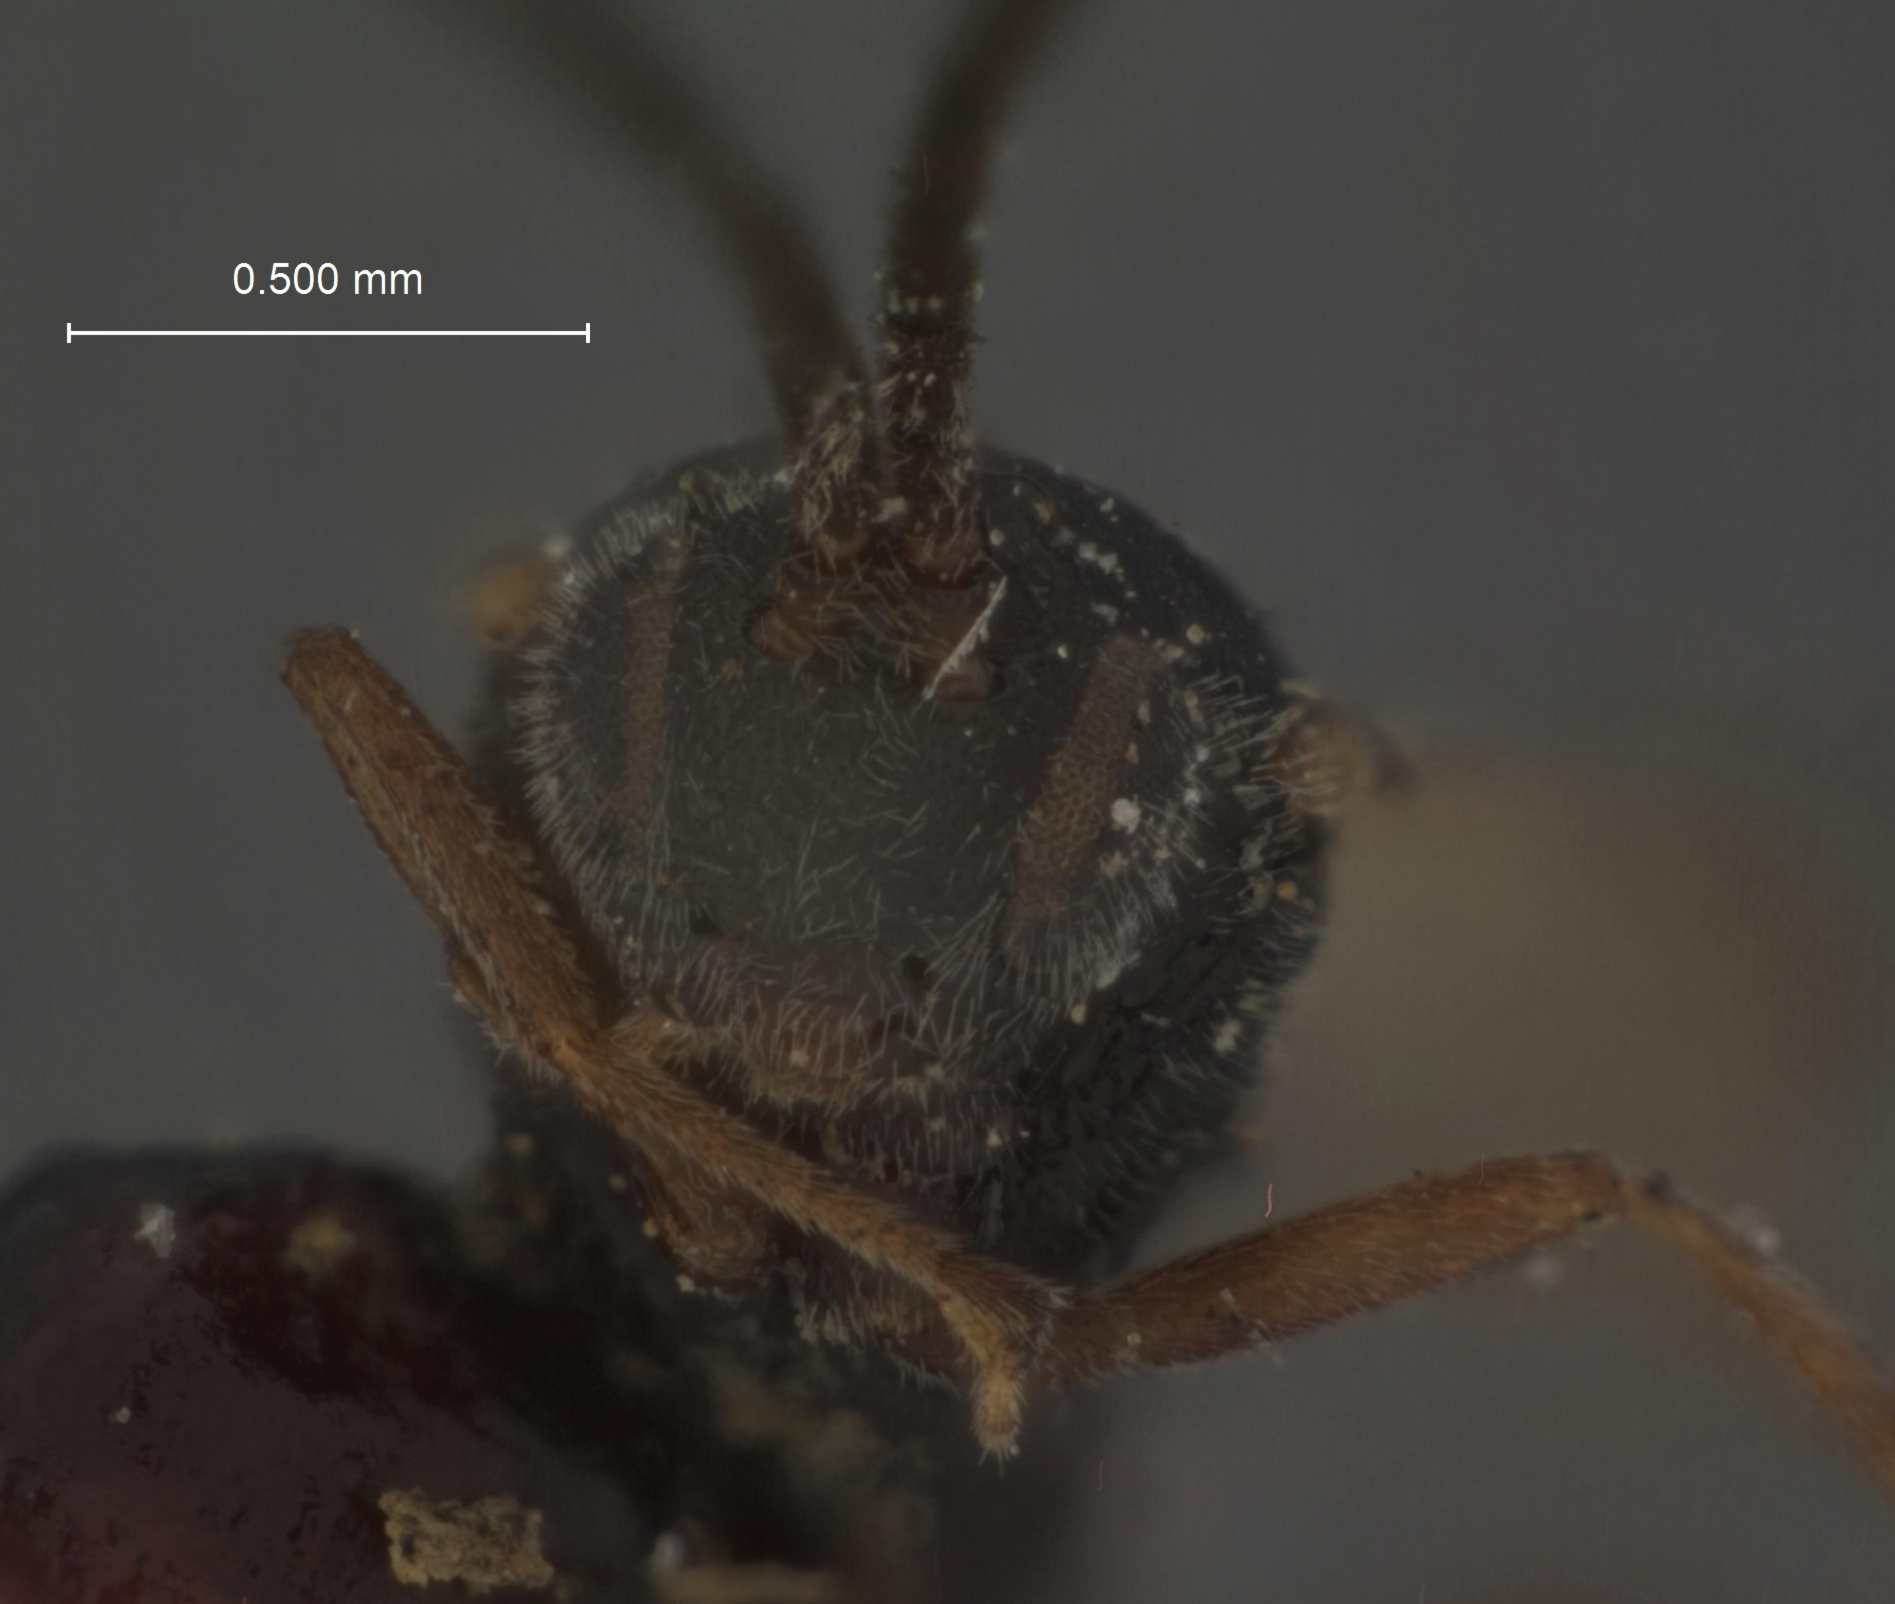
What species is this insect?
Apanteles junoniae
